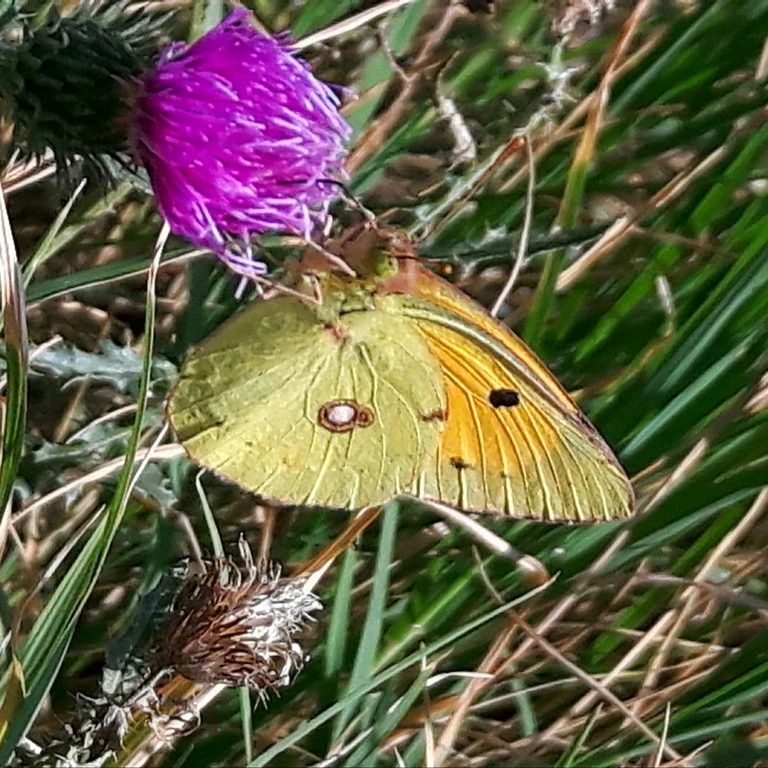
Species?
Colias croceus
